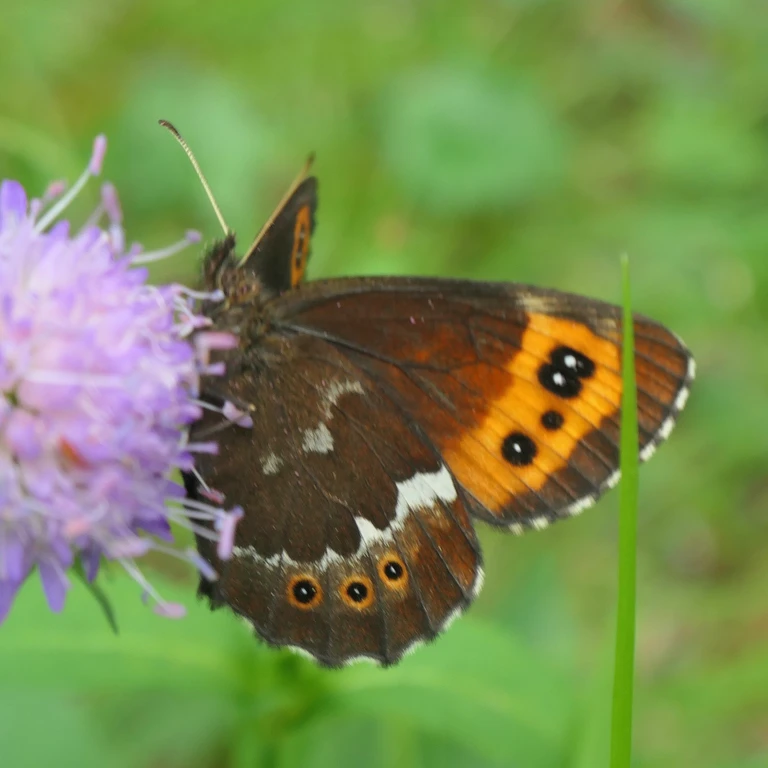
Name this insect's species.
Erebia ligea
